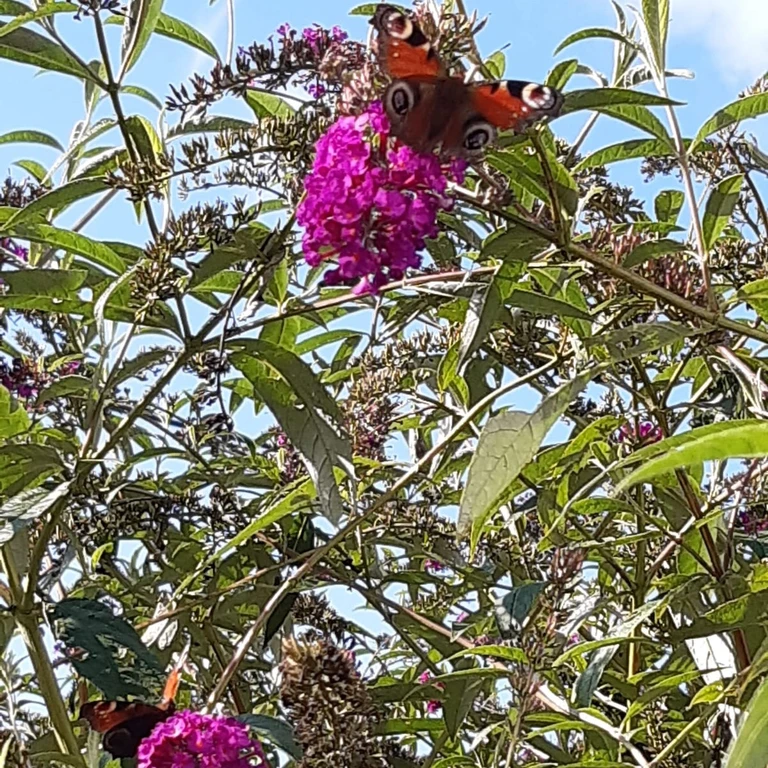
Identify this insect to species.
Aglais io
